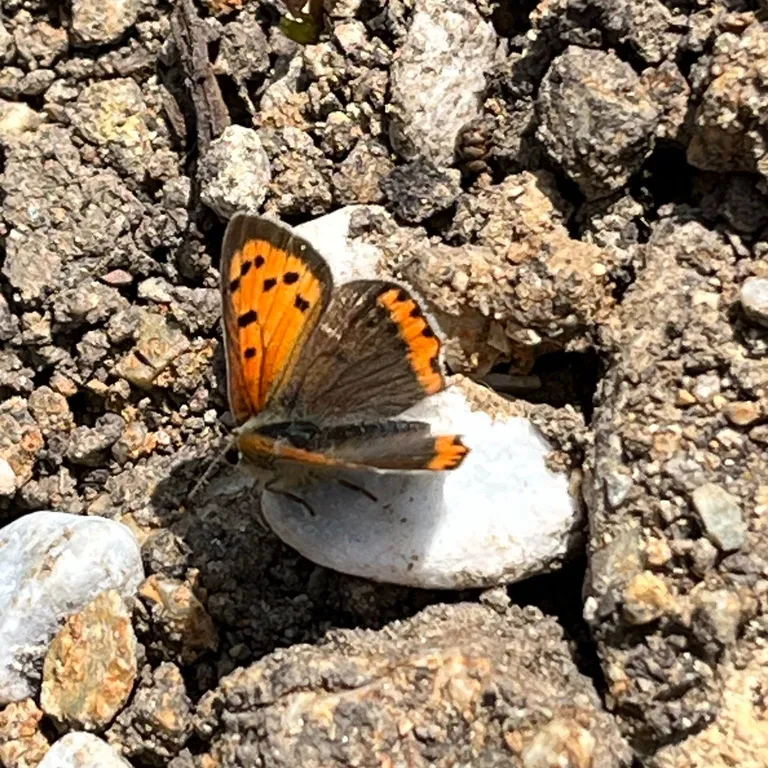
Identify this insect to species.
Lycaena phlaeas
